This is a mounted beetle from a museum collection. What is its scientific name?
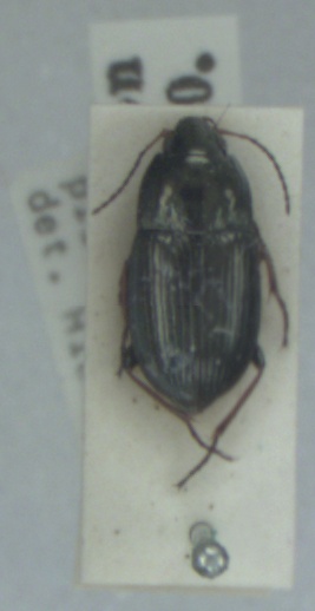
Amara plebeja
